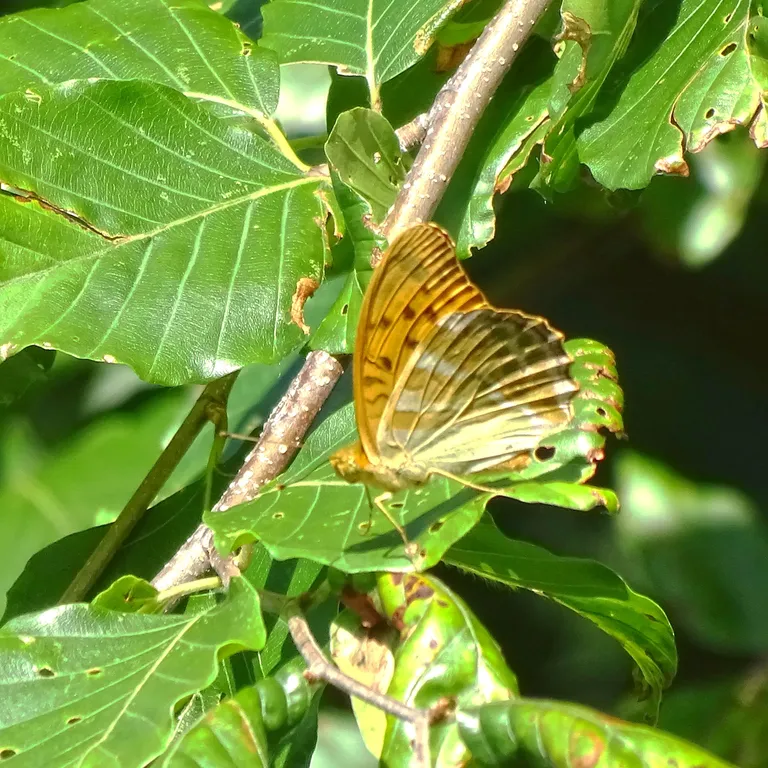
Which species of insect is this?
Argynnis paphia
